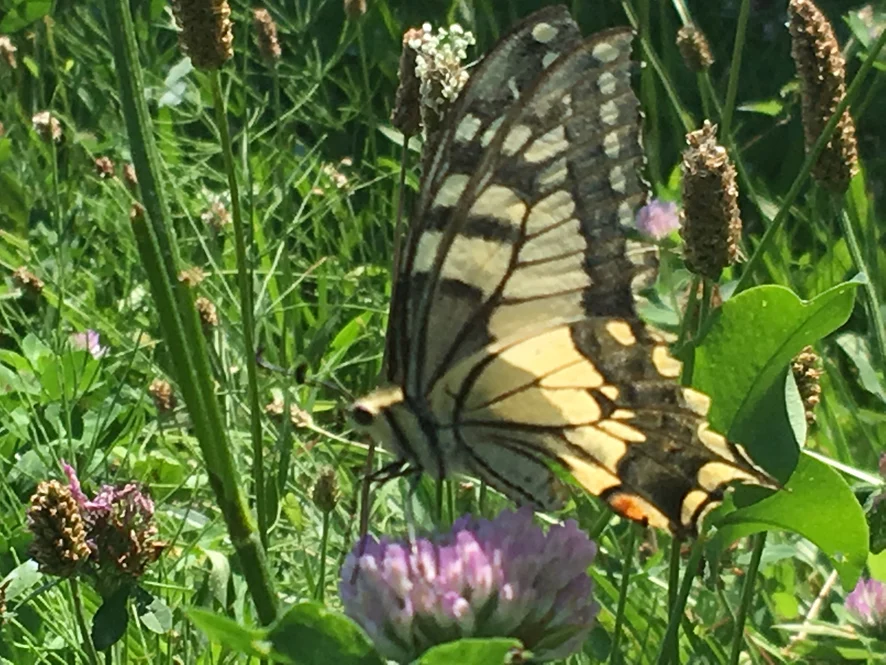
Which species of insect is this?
Papilio machaon
